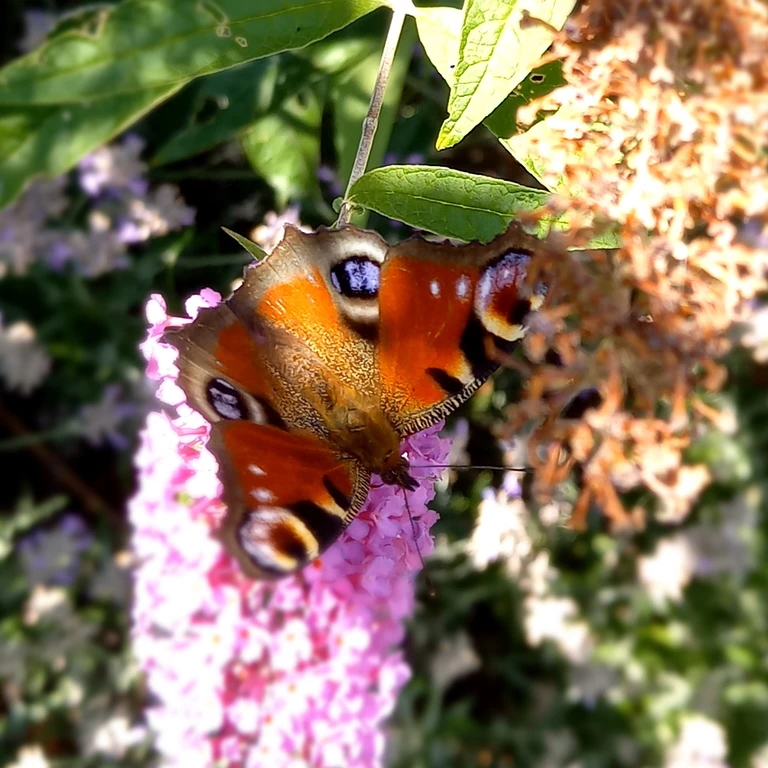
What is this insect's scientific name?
Aglais io
